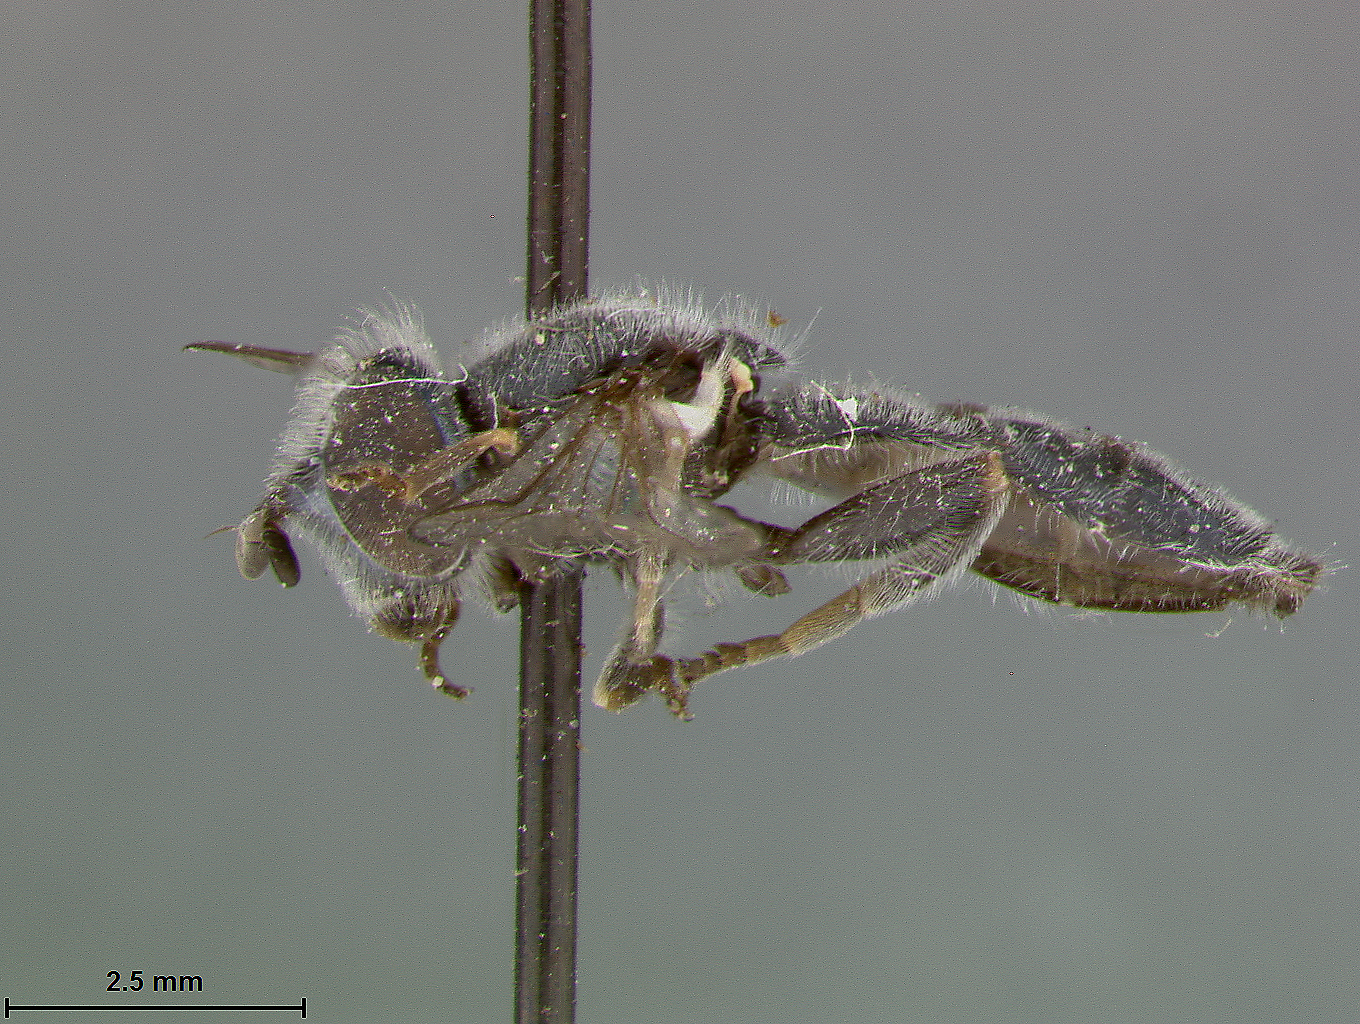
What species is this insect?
Pipiza grandifemoralis
